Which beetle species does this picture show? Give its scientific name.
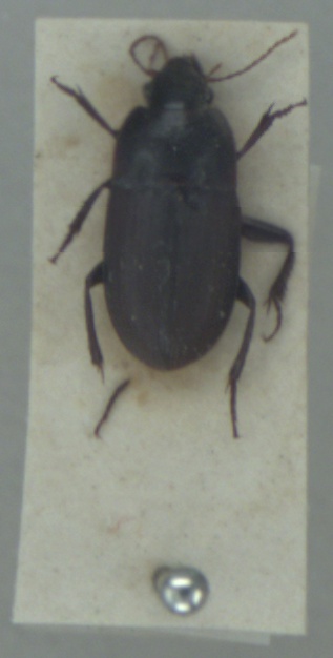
Harpalus servus
